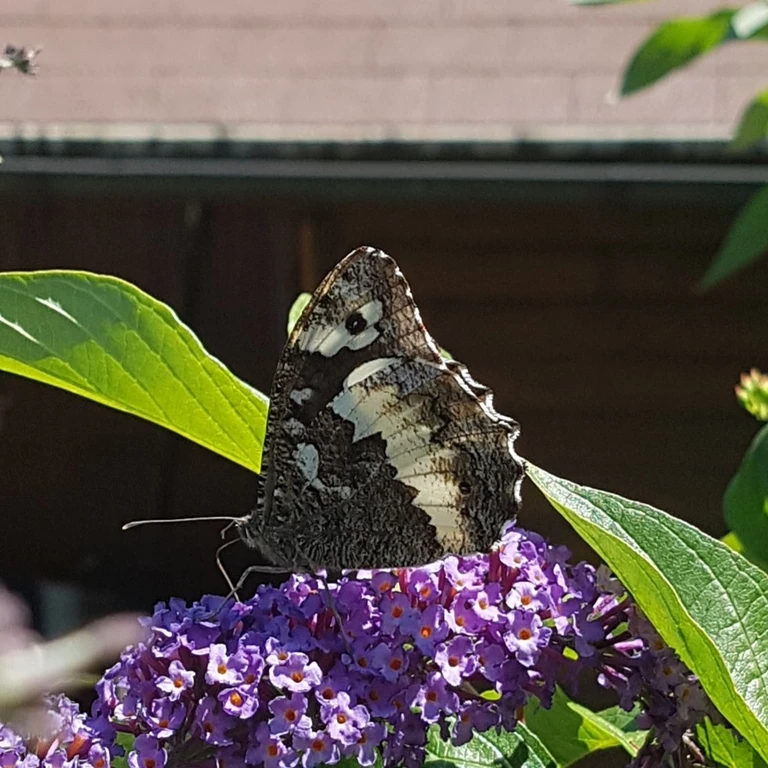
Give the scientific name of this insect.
Brintesia circe
